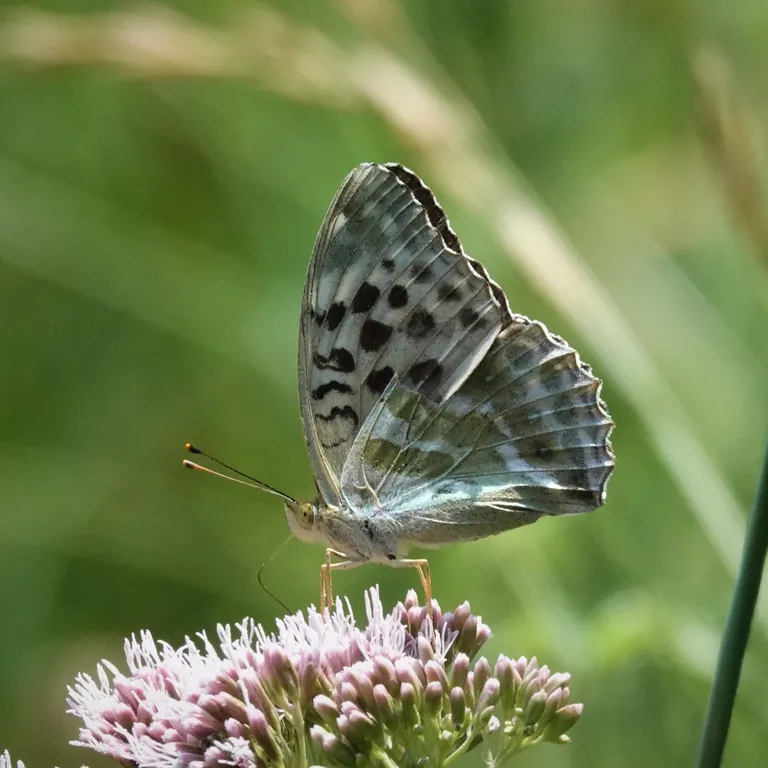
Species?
Argynnis paphia
